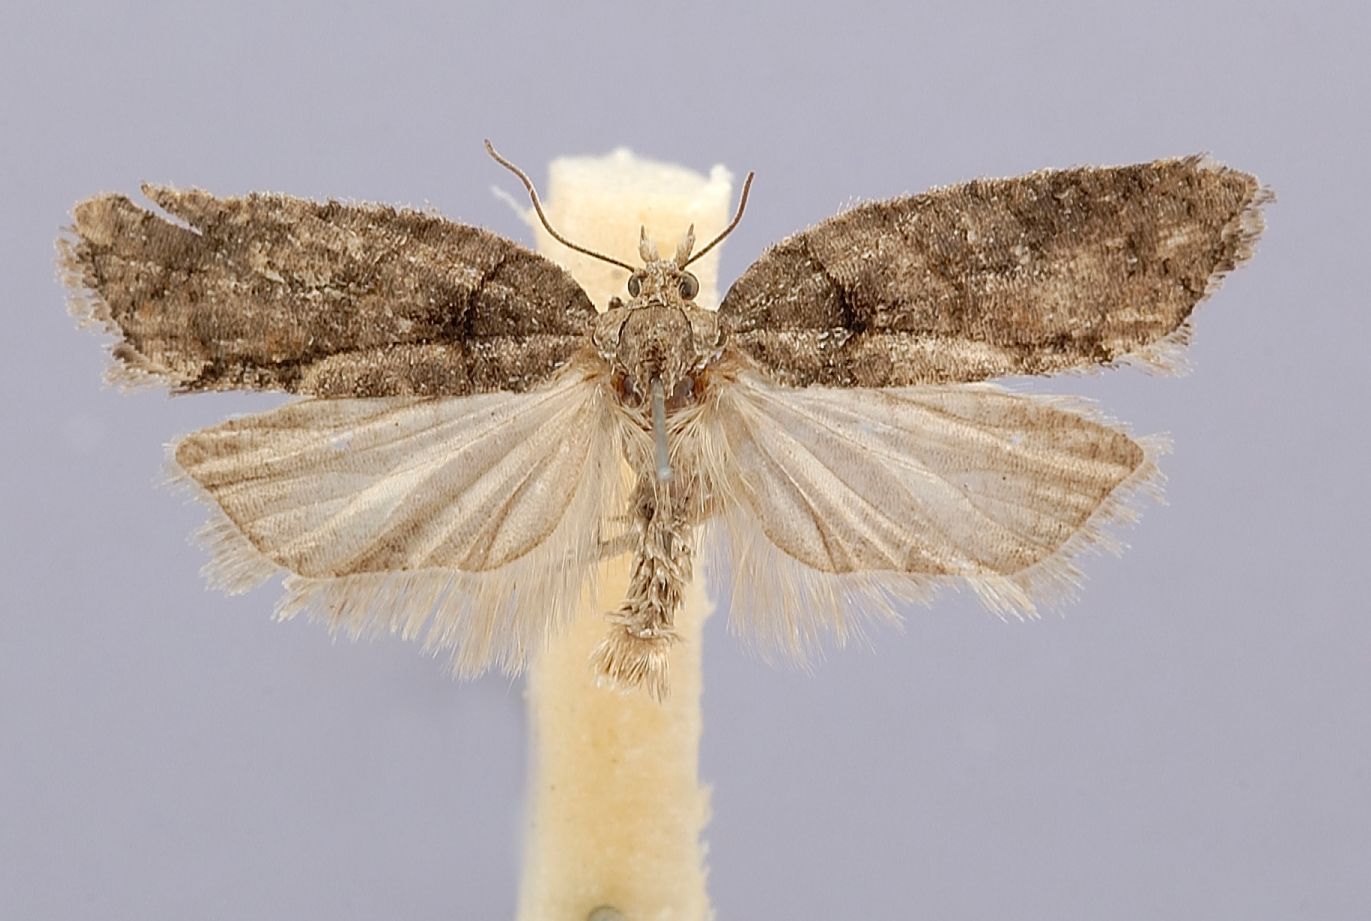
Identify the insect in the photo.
Acleris nigrilineana
